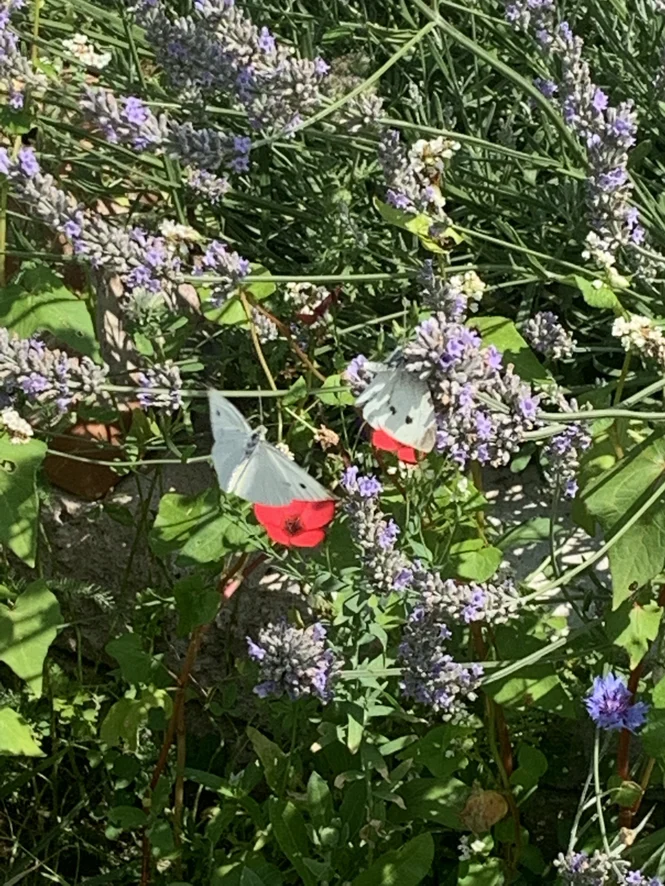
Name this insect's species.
Pieris rapae
